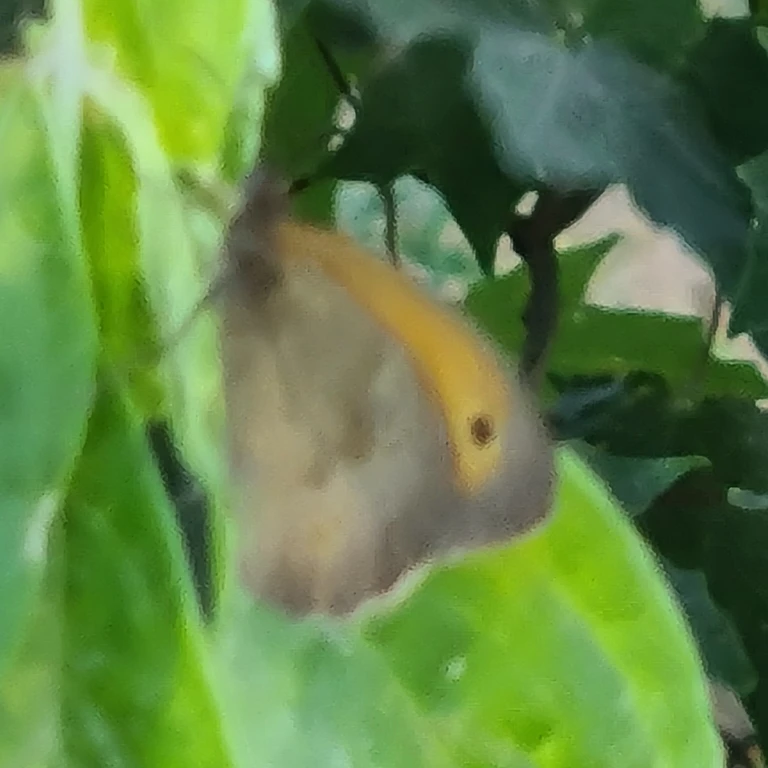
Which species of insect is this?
Maniola jurtina
